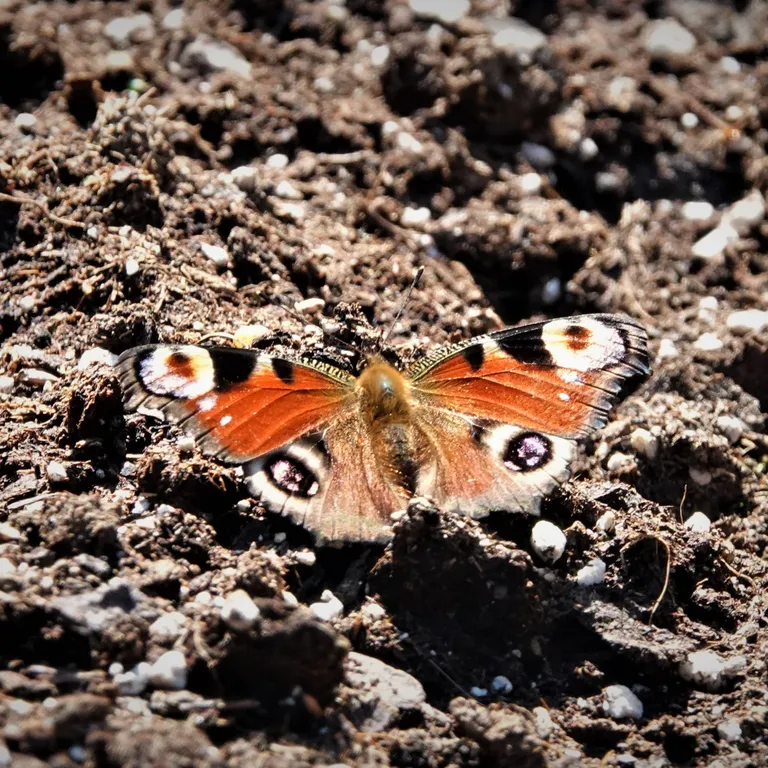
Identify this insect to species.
Aglais io
